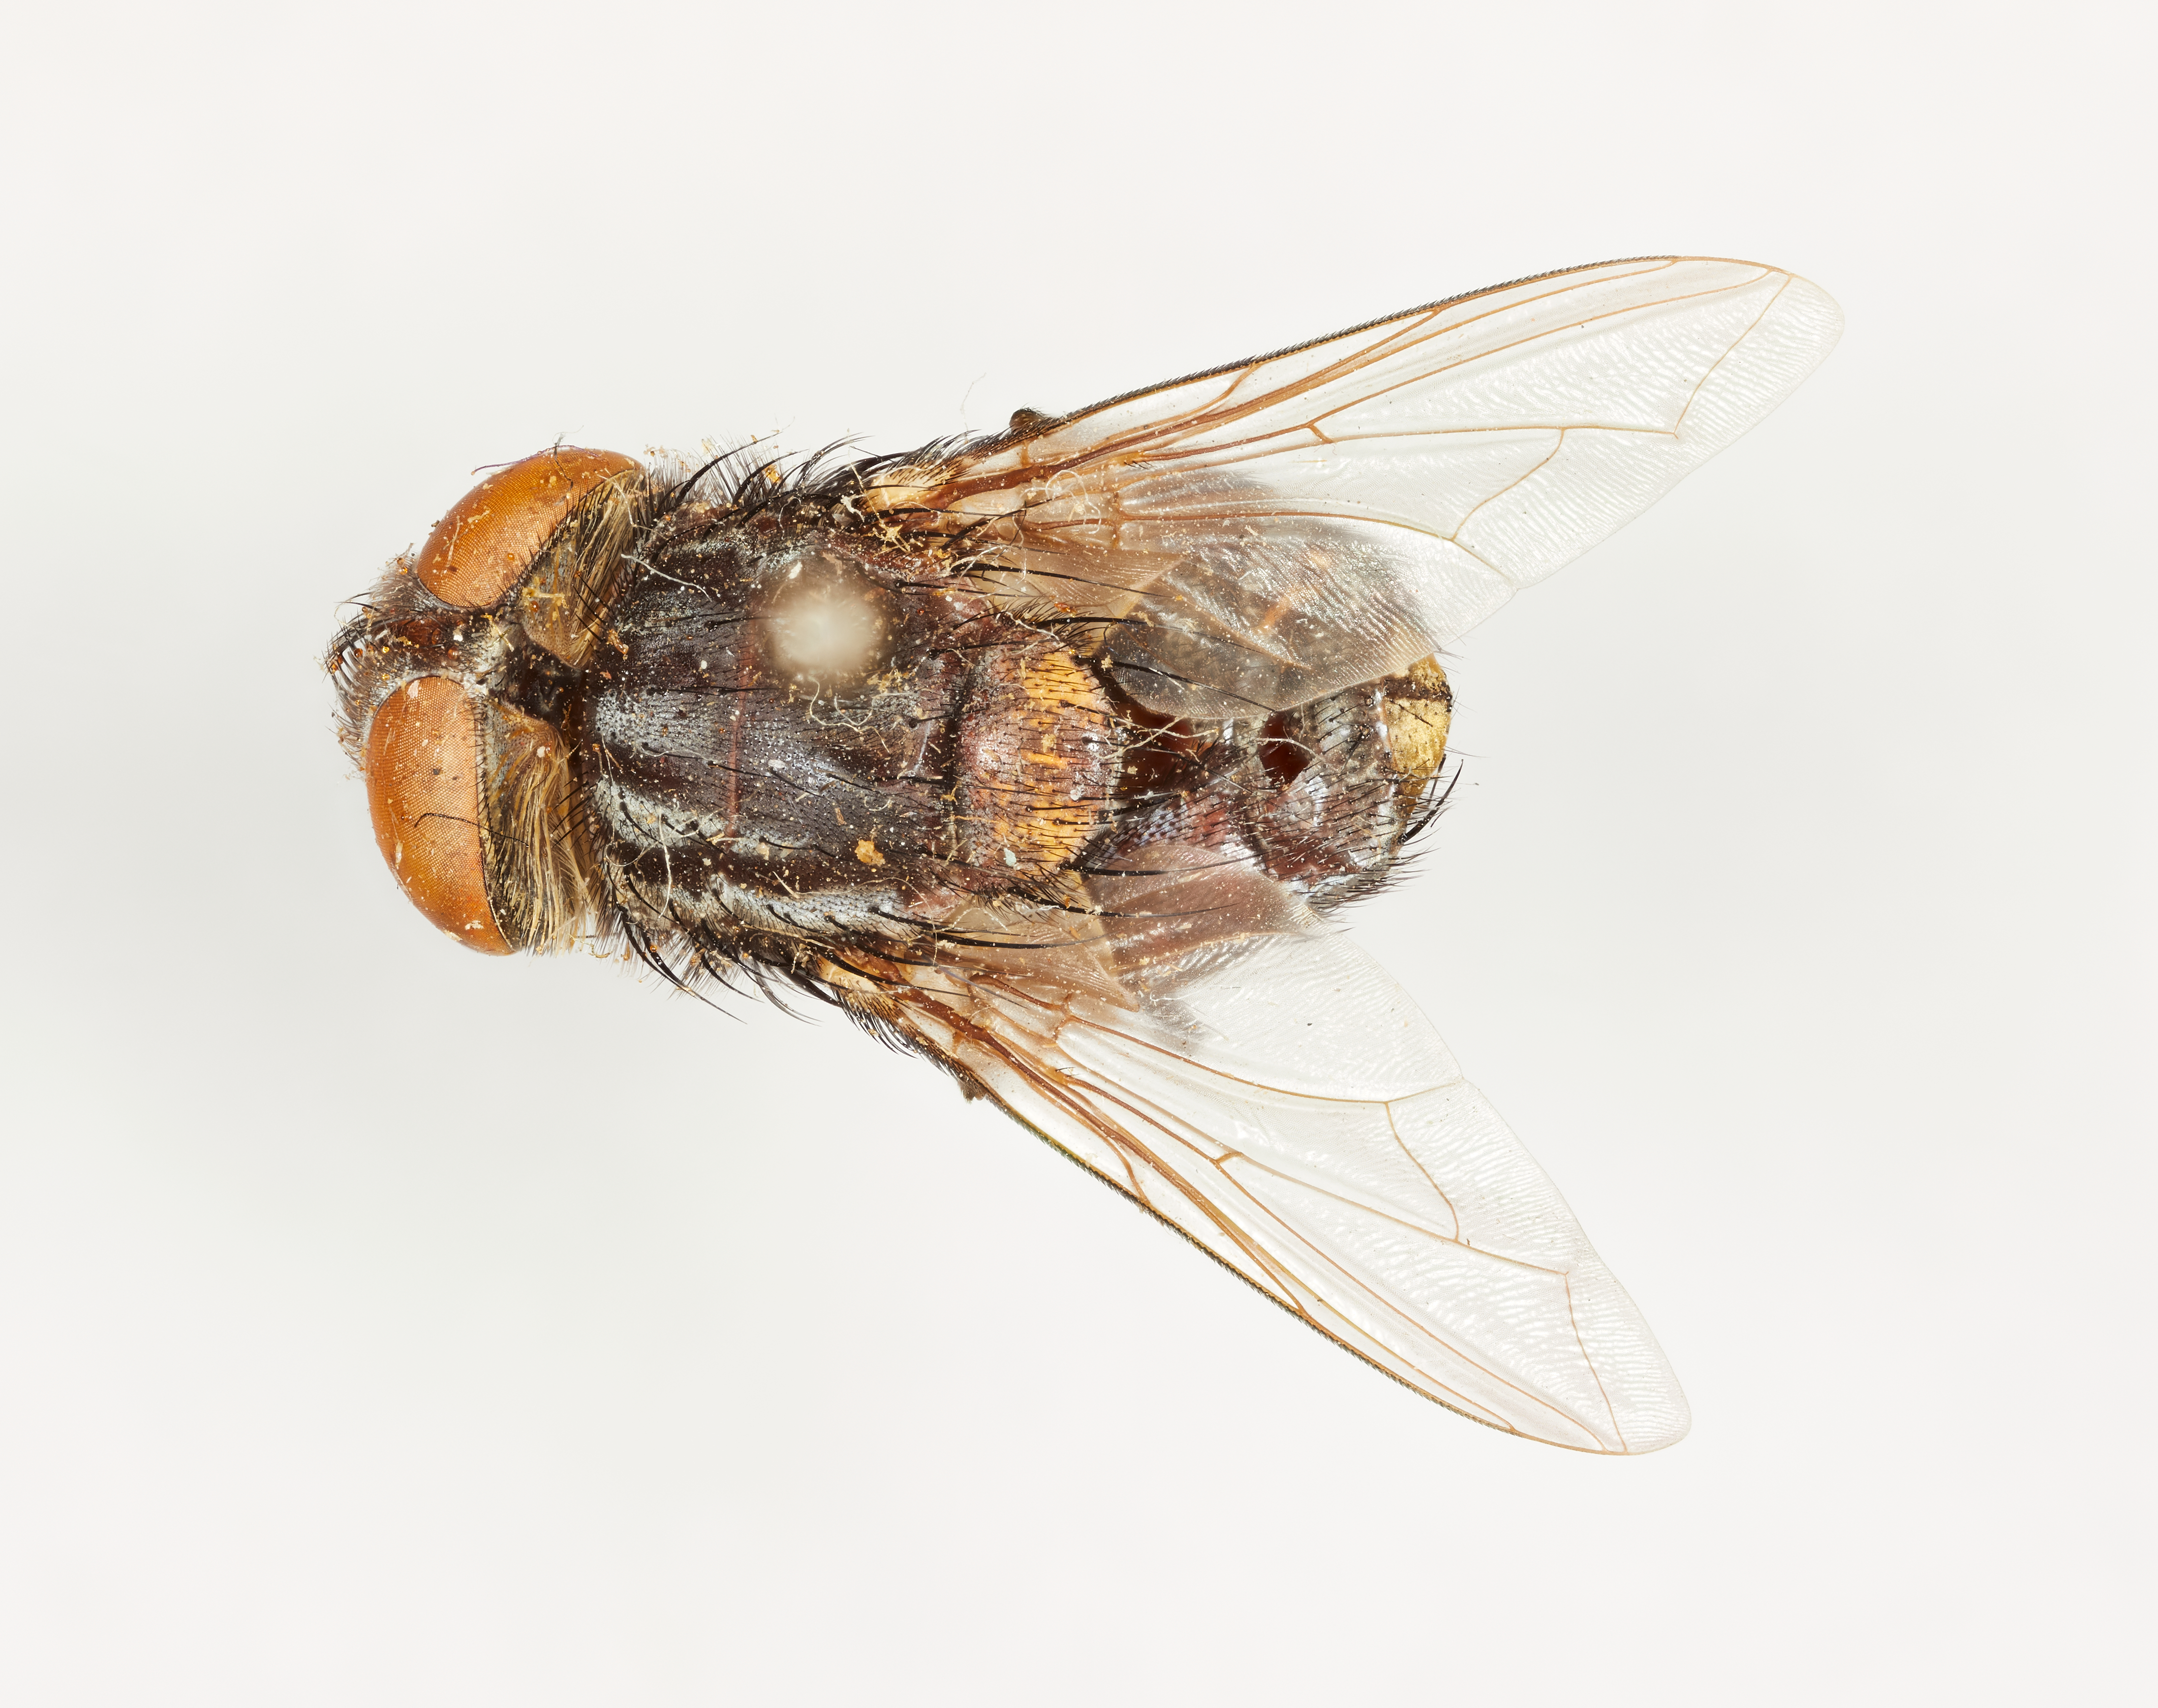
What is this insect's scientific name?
Atacta apicalis
